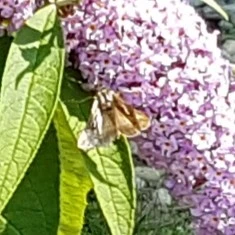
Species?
Autographa gamma
